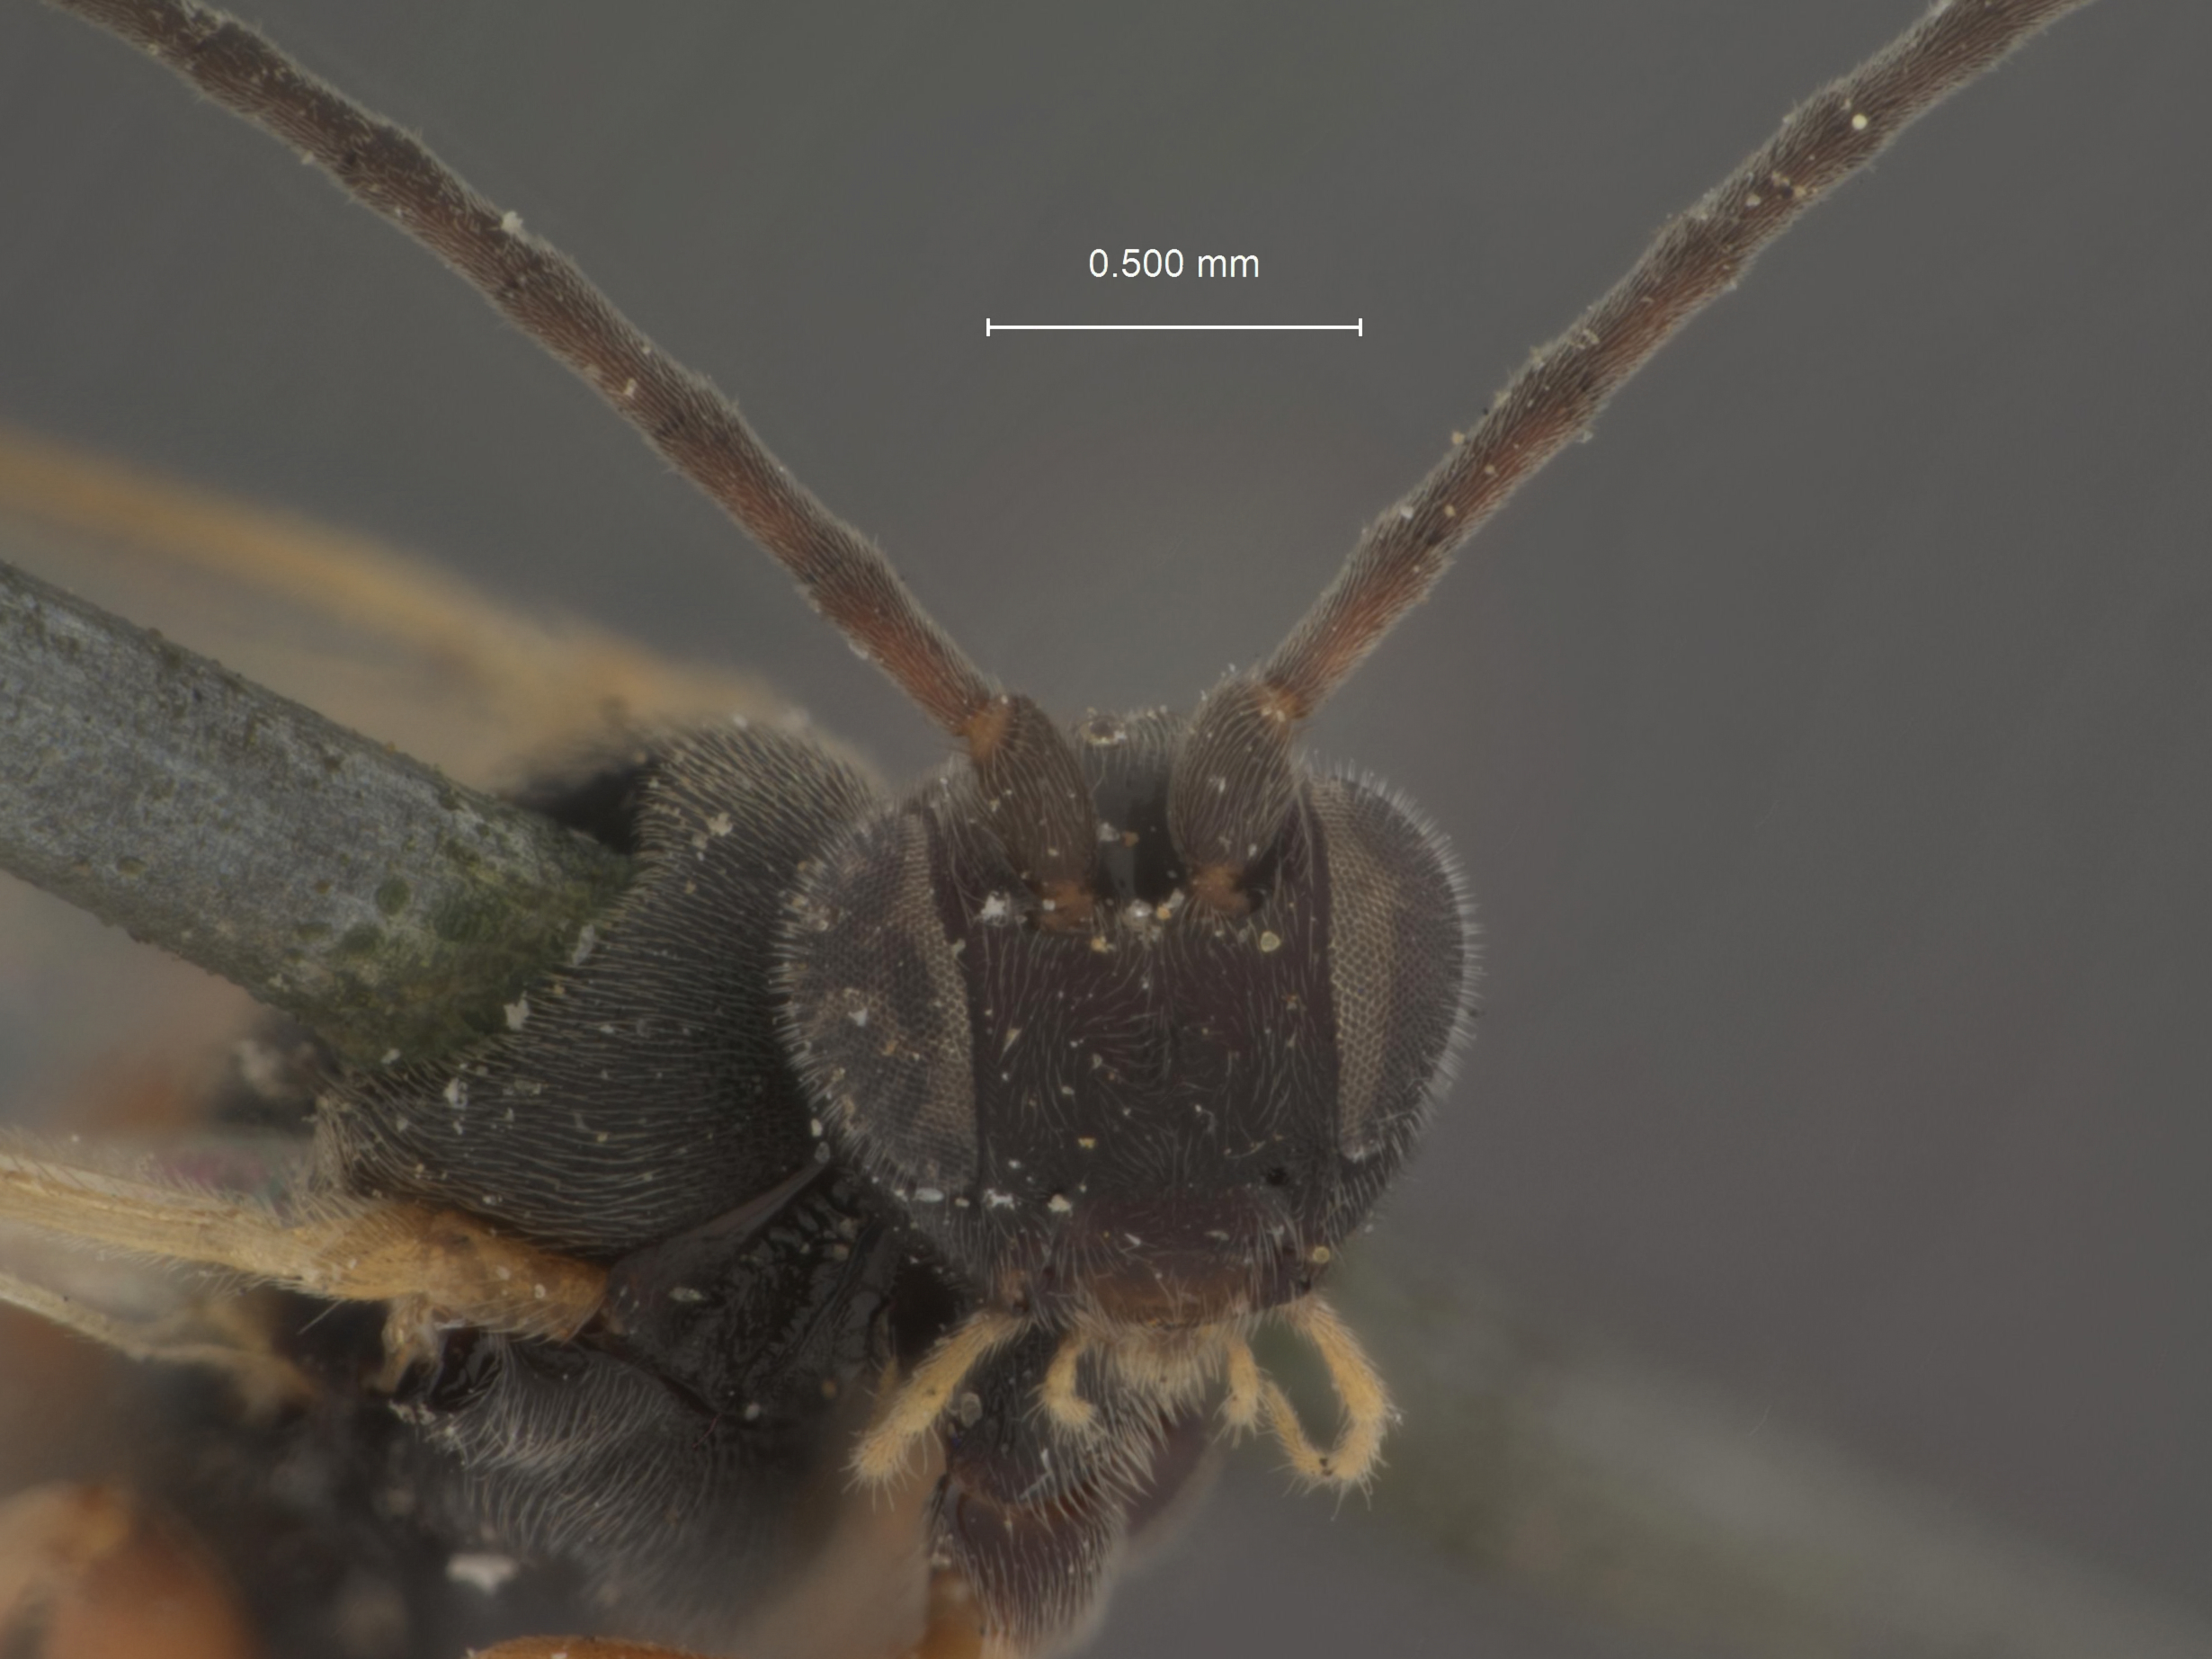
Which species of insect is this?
Apanteles forbesi
